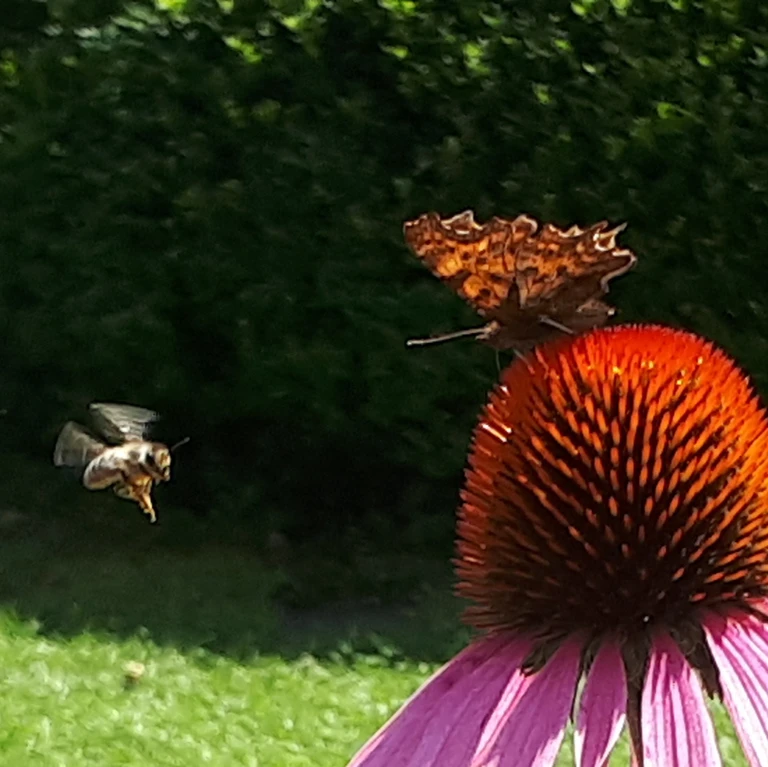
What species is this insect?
Polygonia c-album
